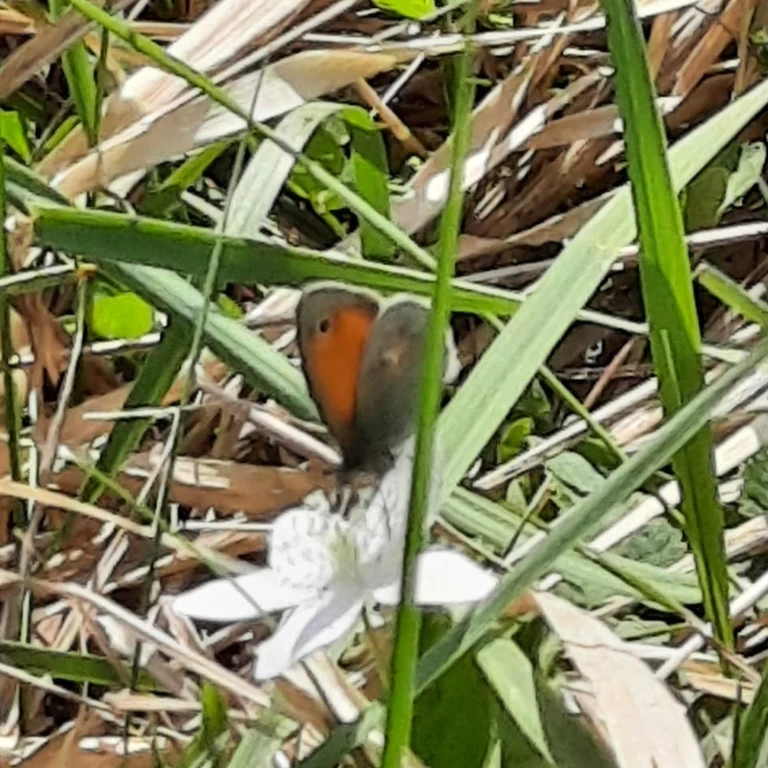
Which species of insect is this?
Coenonympha pamphilus
